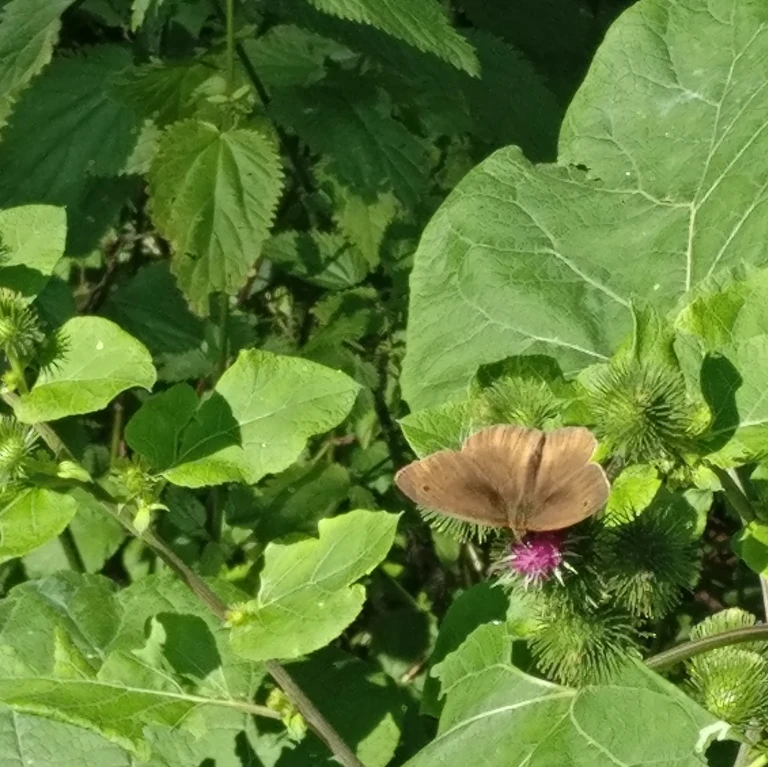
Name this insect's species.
Maniola jurtina
